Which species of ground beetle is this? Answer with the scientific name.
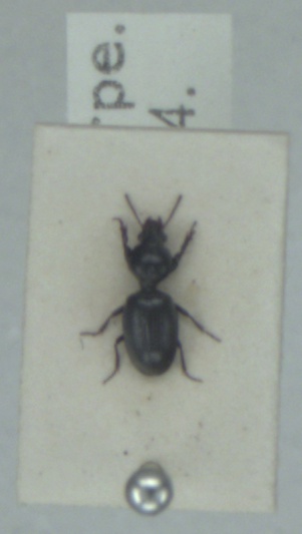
Dyschirius obscurus
